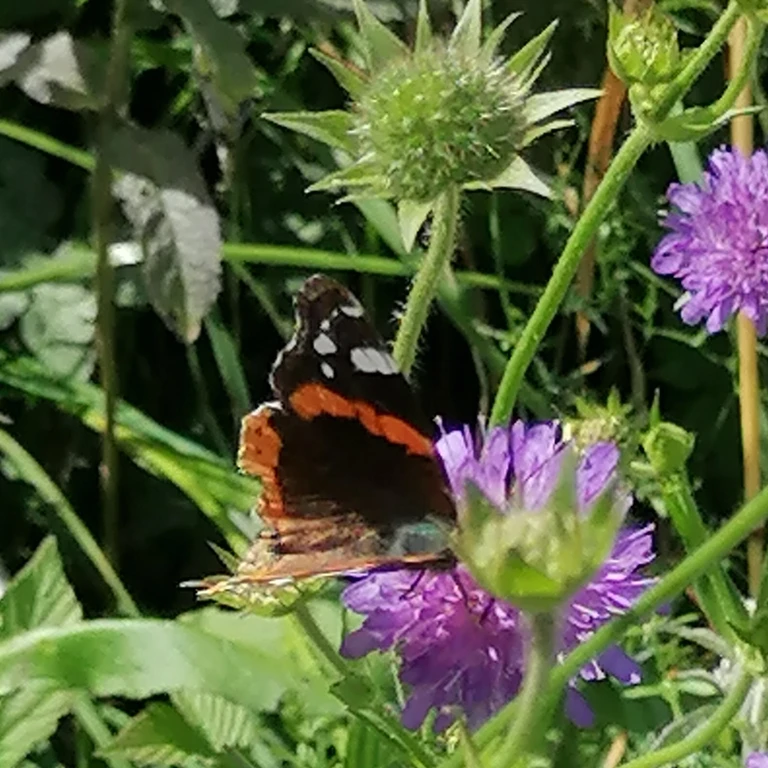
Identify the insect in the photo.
Vanessa atalanta
